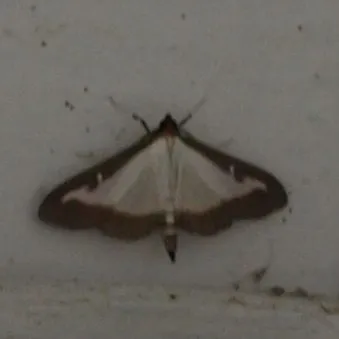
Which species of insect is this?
Cydalima perspectalis
